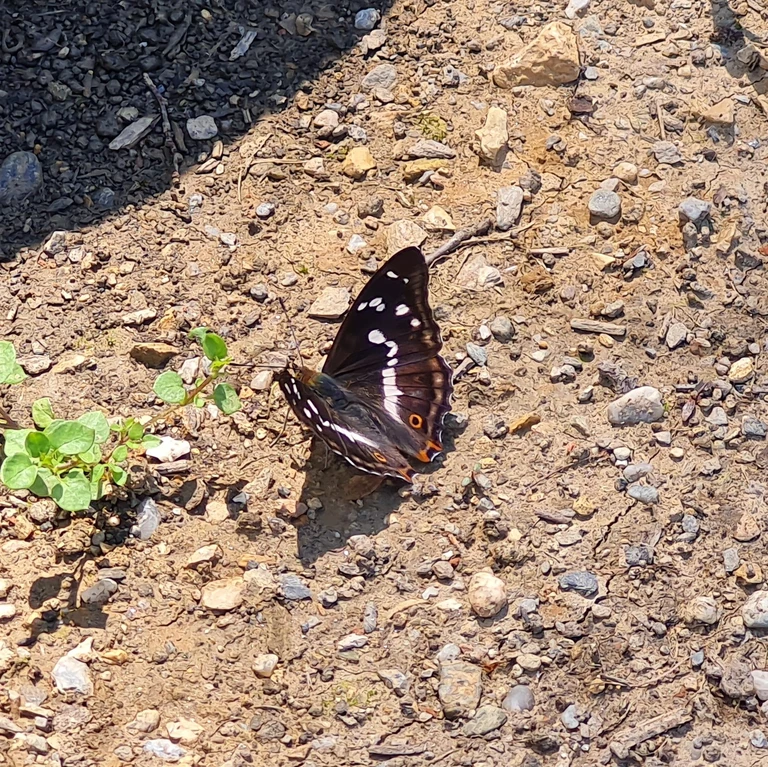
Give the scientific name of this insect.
Apatura iris
